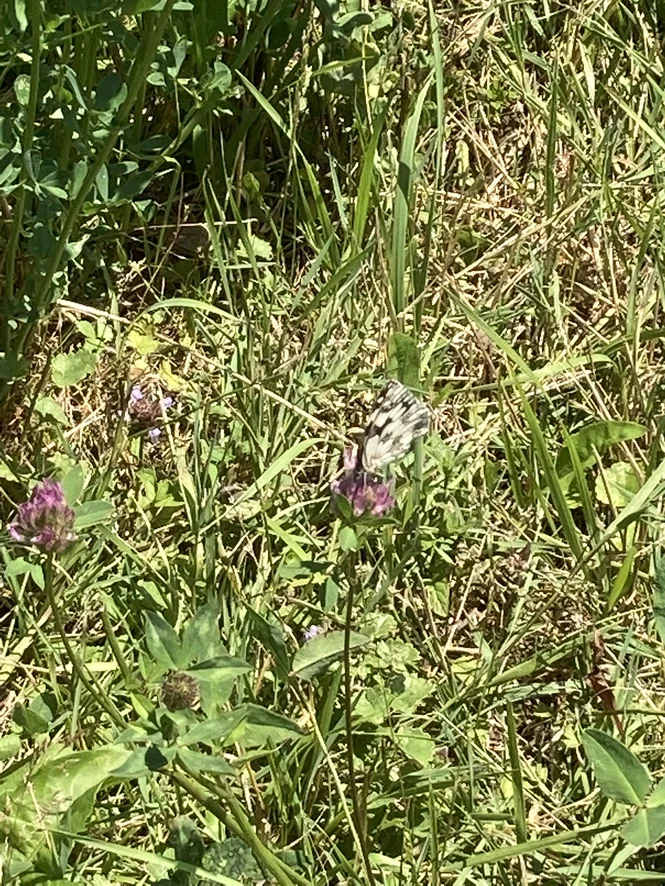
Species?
Melanargia galathea
